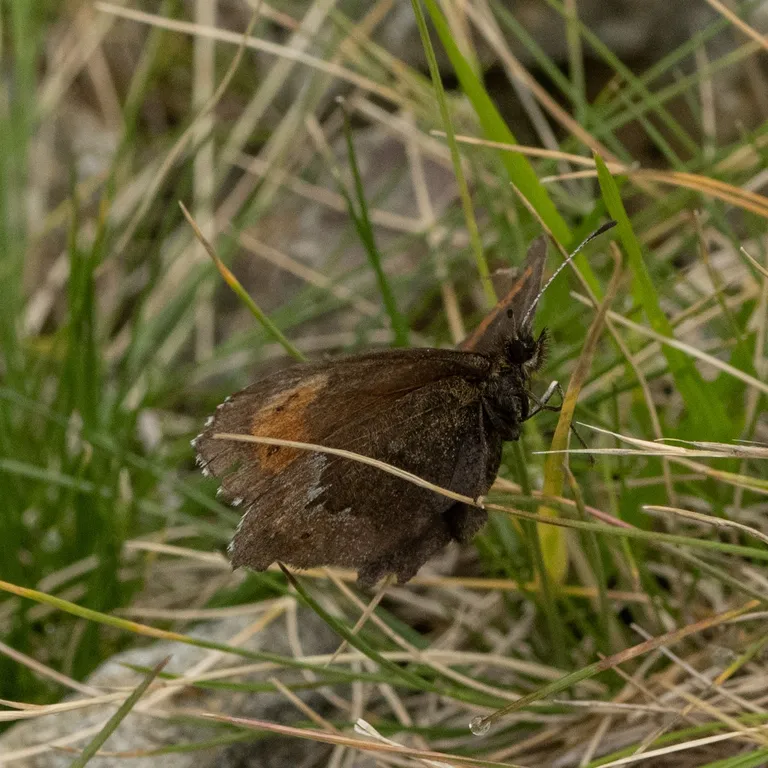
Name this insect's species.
Erebia euryale
